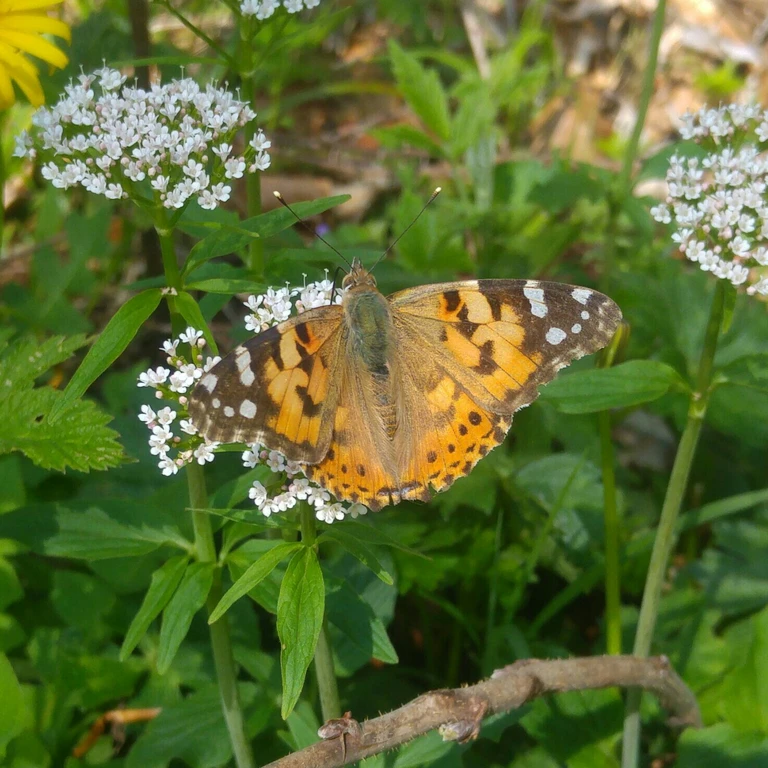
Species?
Vanessa cardui
